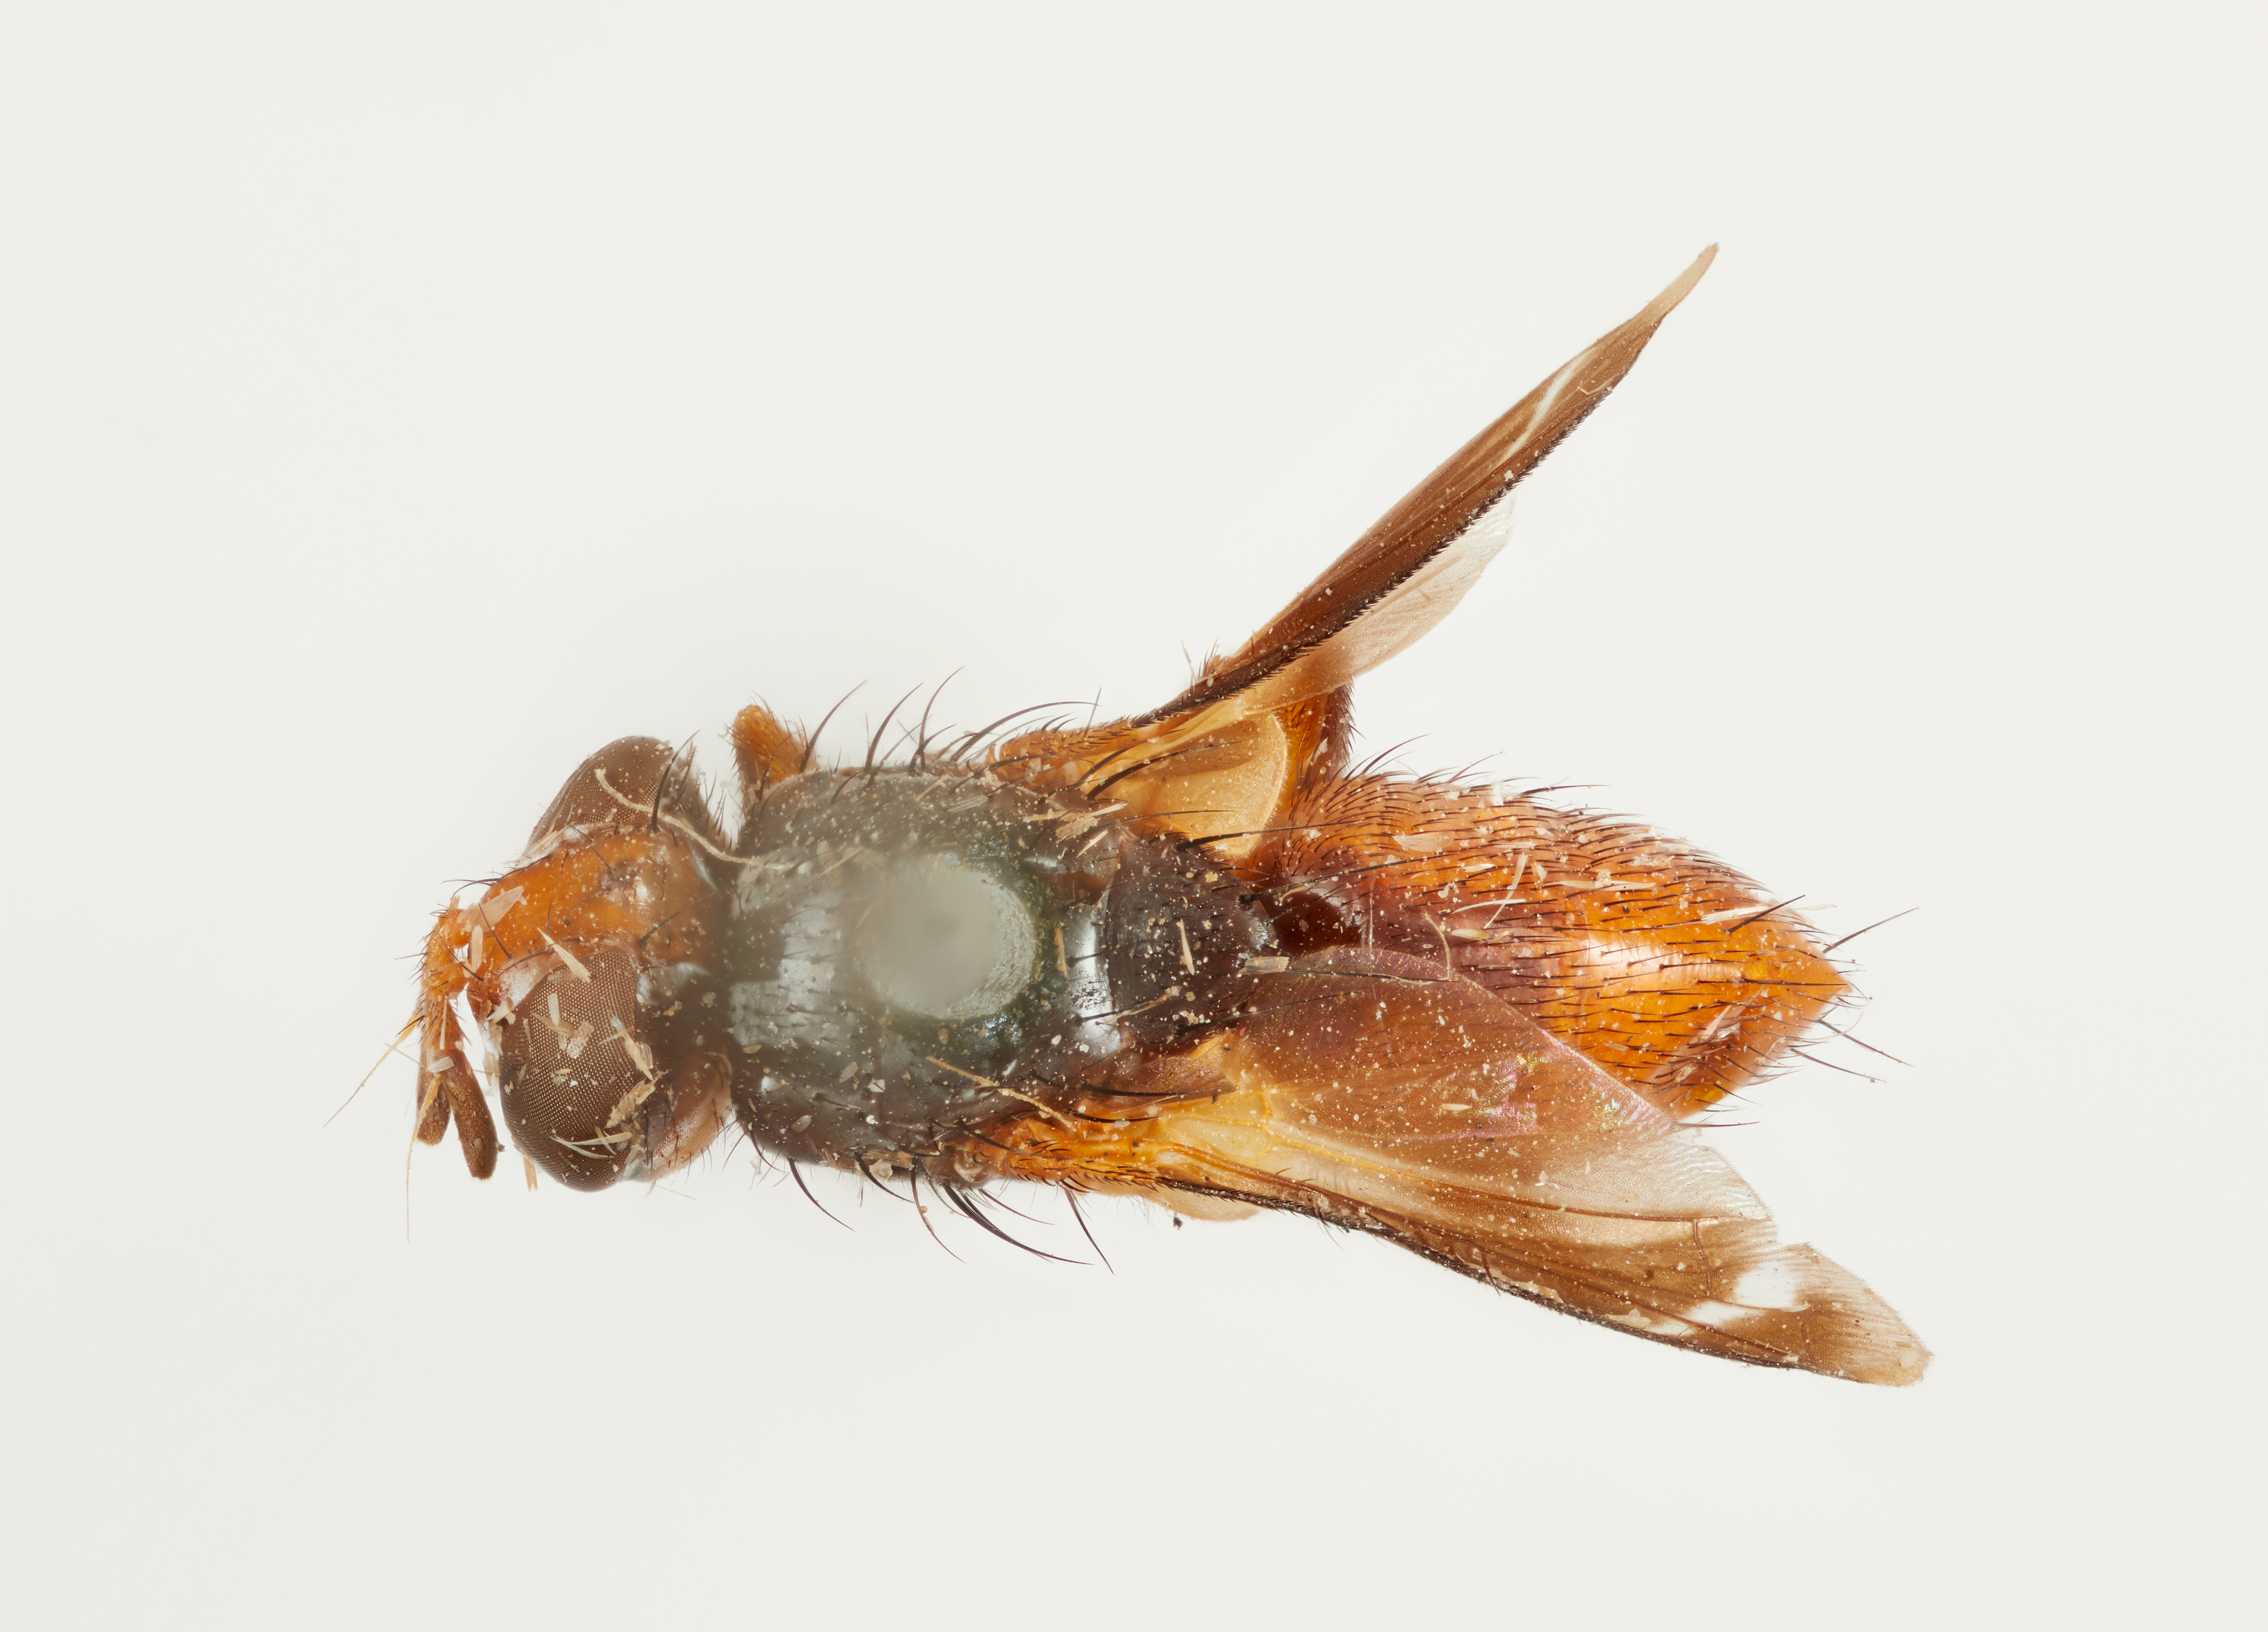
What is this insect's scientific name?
Euthera bicolor
